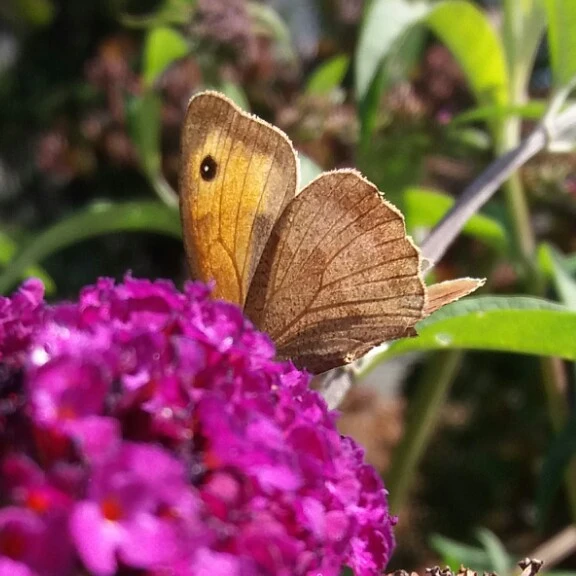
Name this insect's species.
Maniola jurtina
